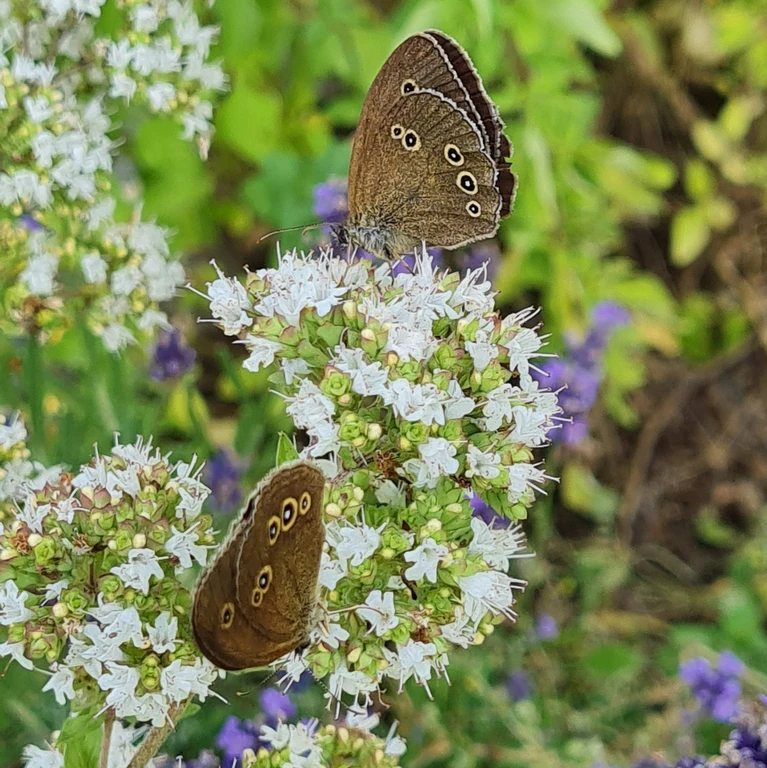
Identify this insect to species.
Aphantopus hyperantus
